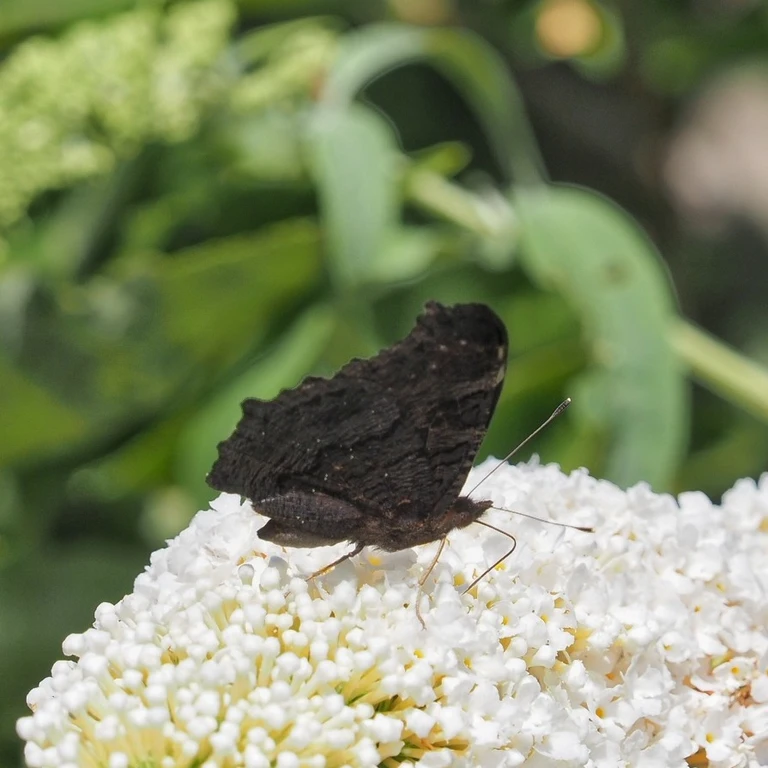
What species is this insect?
Aglais io
